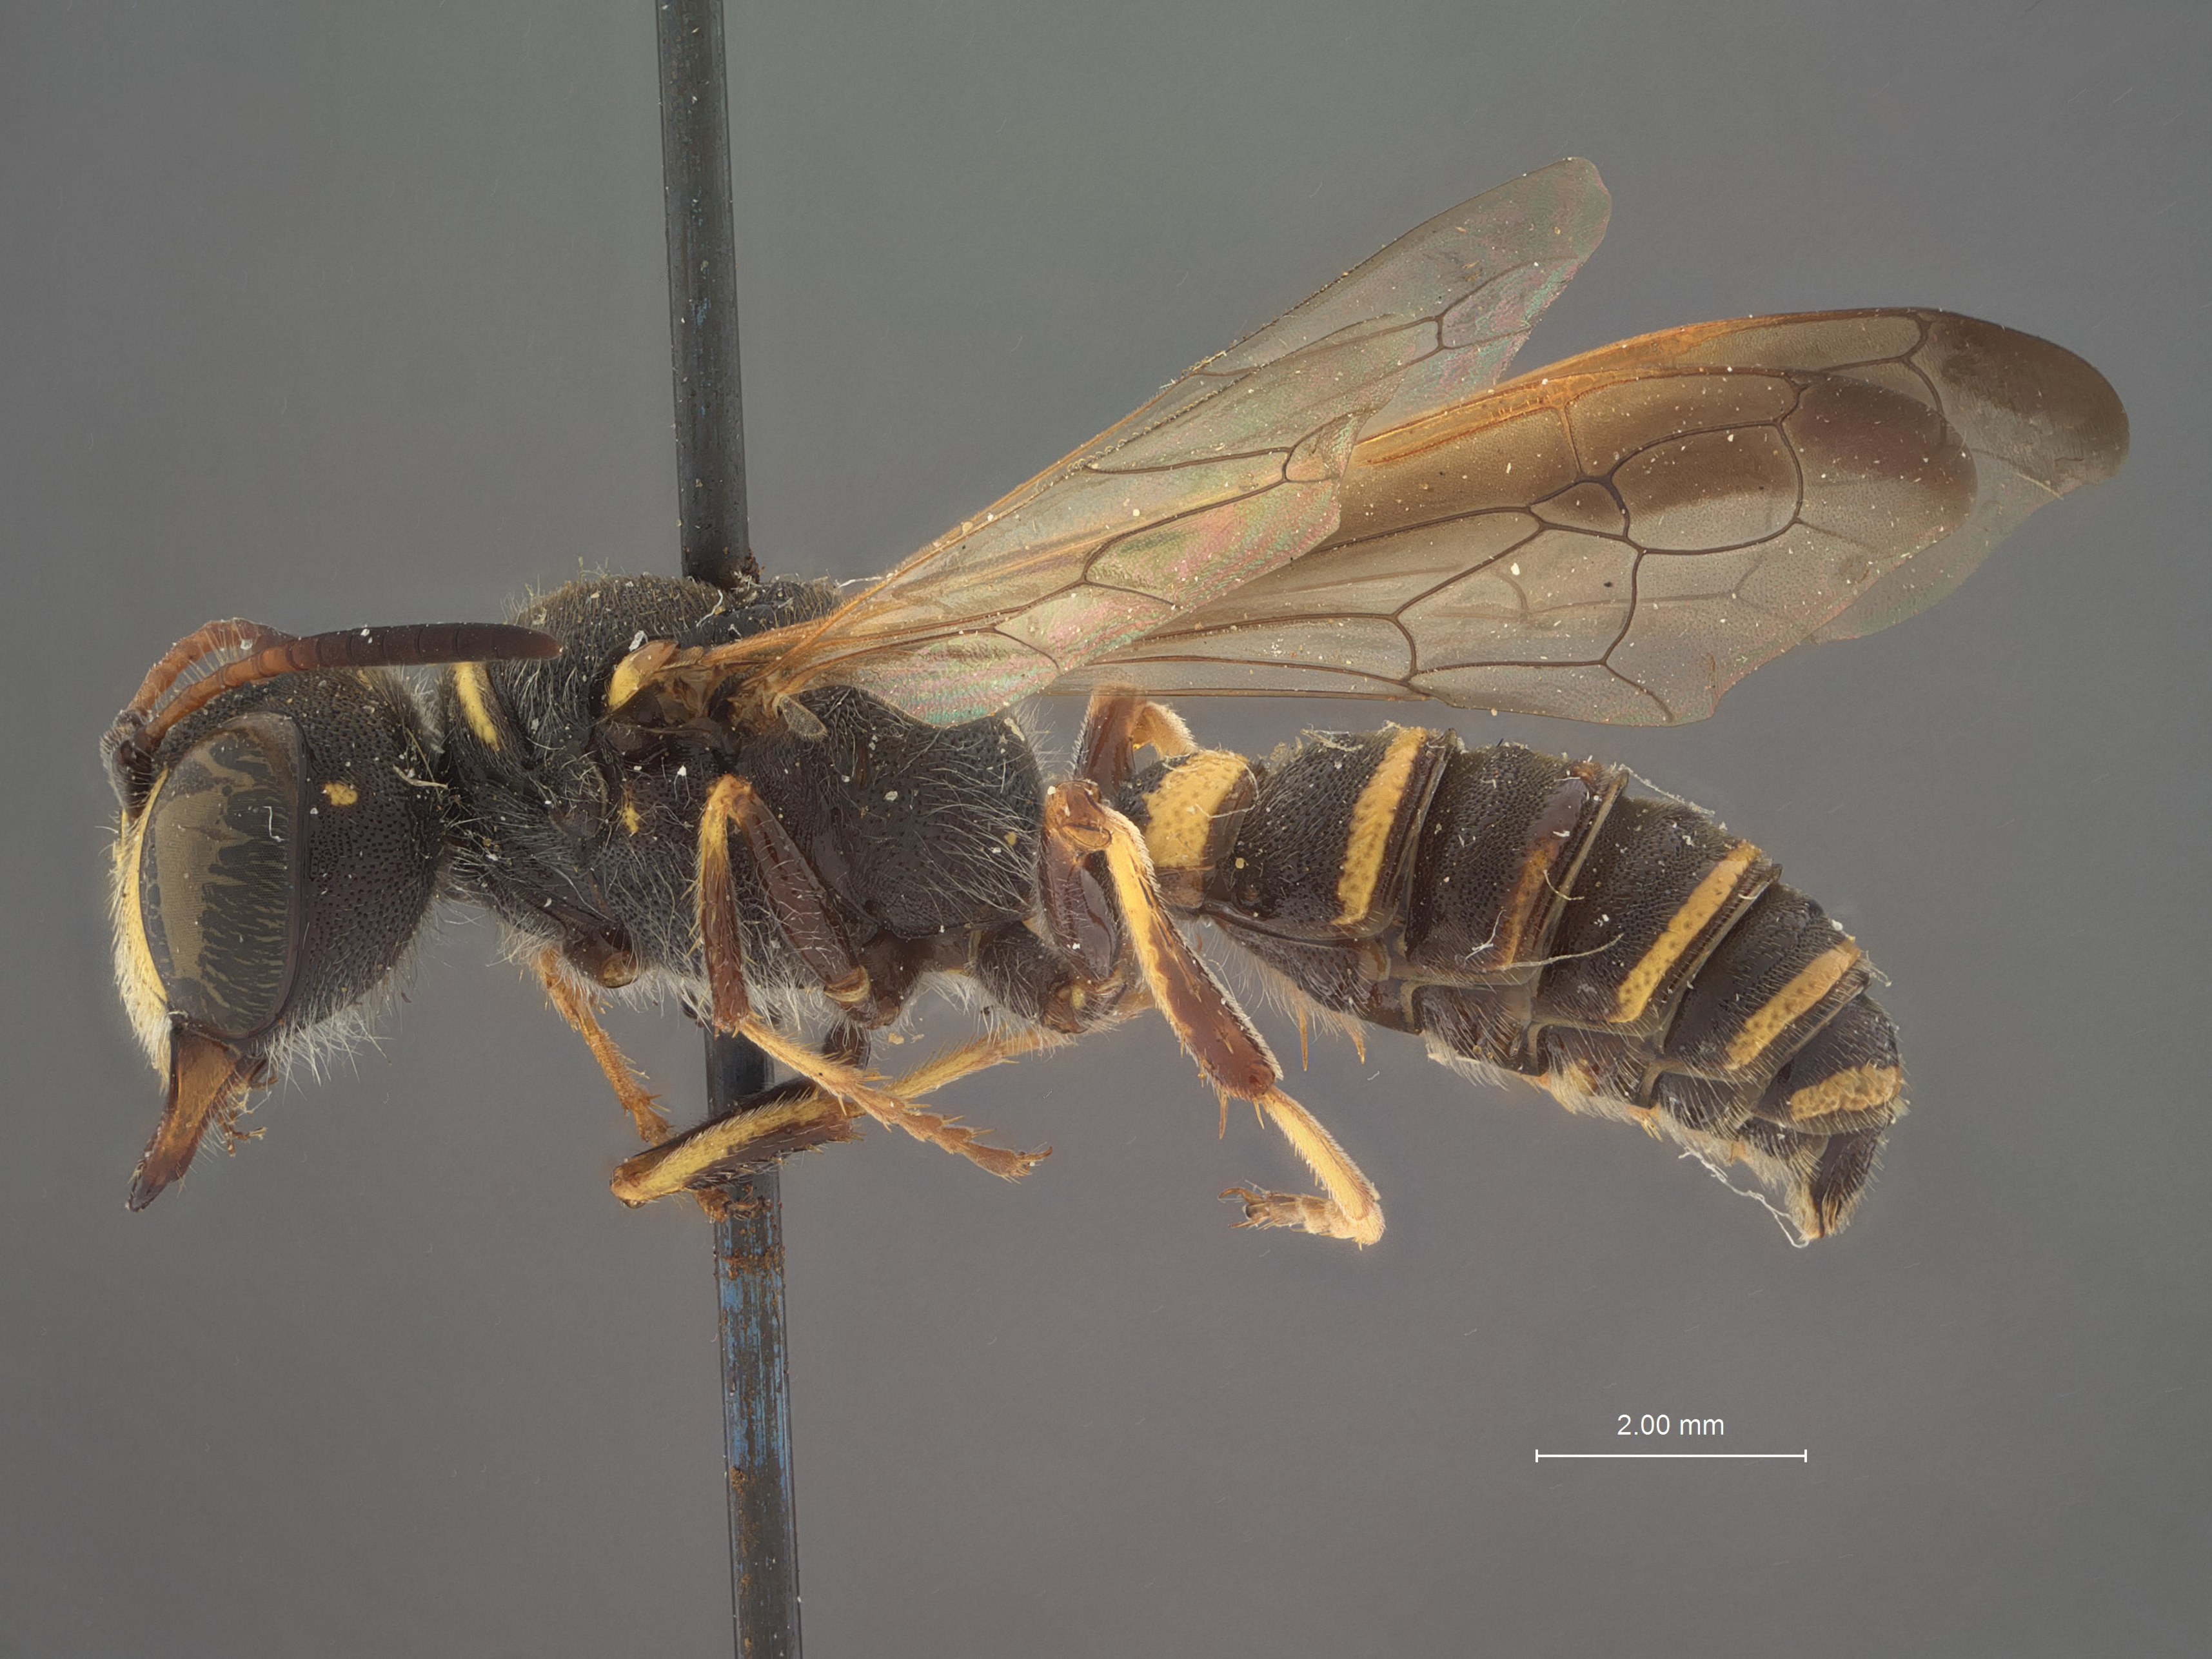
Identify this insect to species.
Eucerceris melanosa
